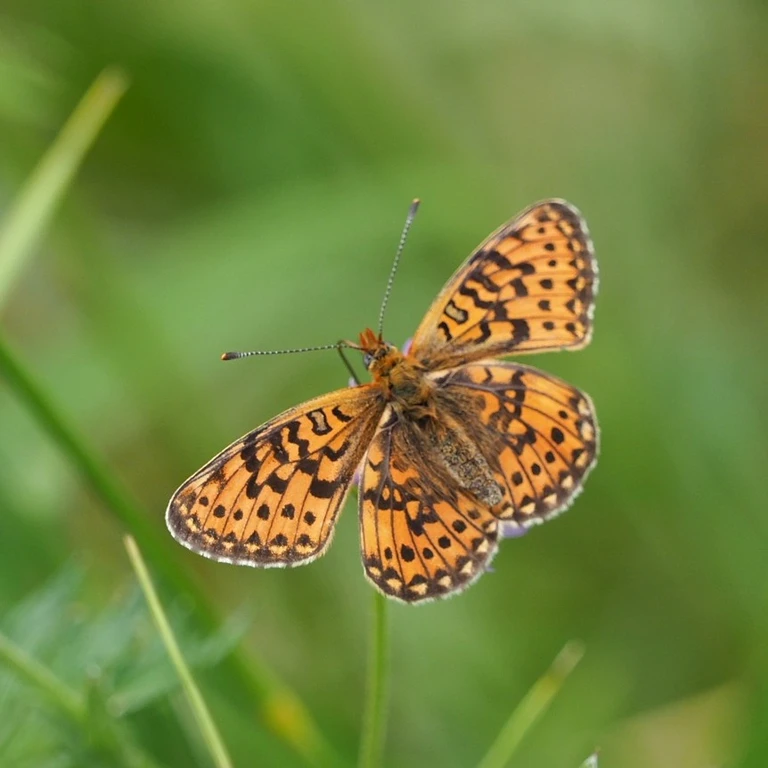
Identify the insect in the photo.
Boloria euphrosyne (also Clossiana euphrosyne)
